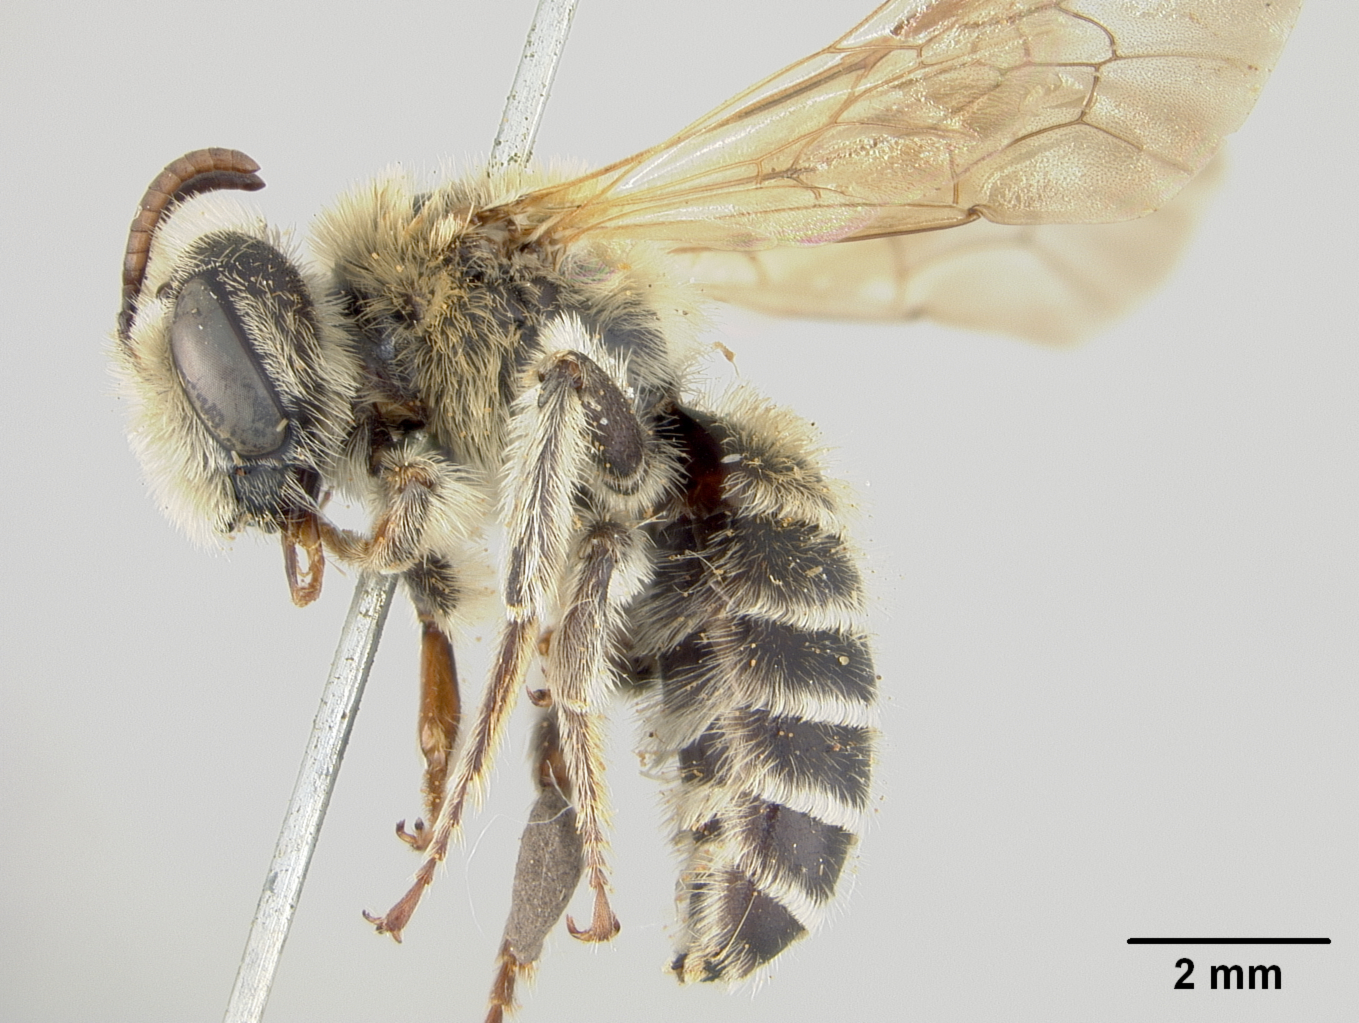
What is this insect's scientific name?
Lonchopria rufipennis
